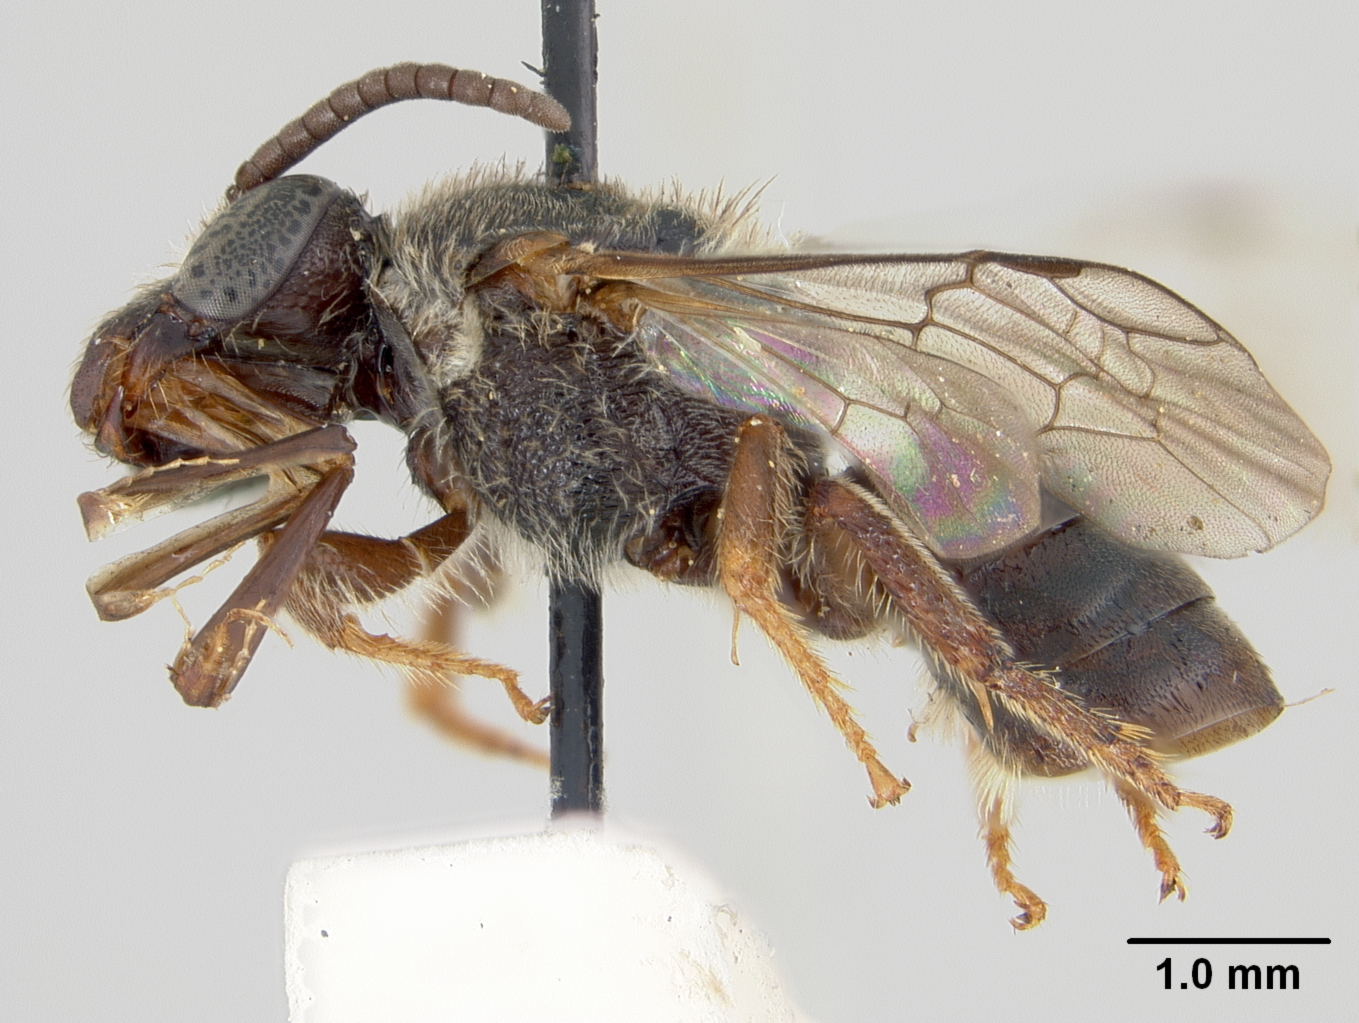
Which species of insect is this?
Halictus harveyi
